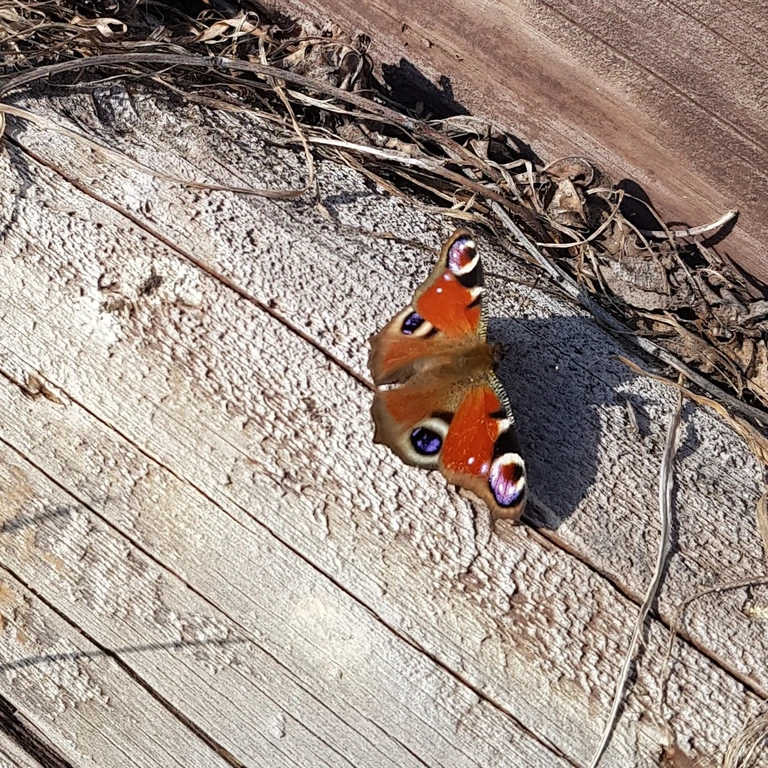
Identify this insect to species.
Aglais io
